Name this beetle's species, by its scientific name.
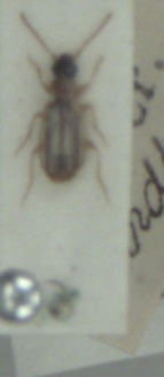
Philorhizus melanocephalus
